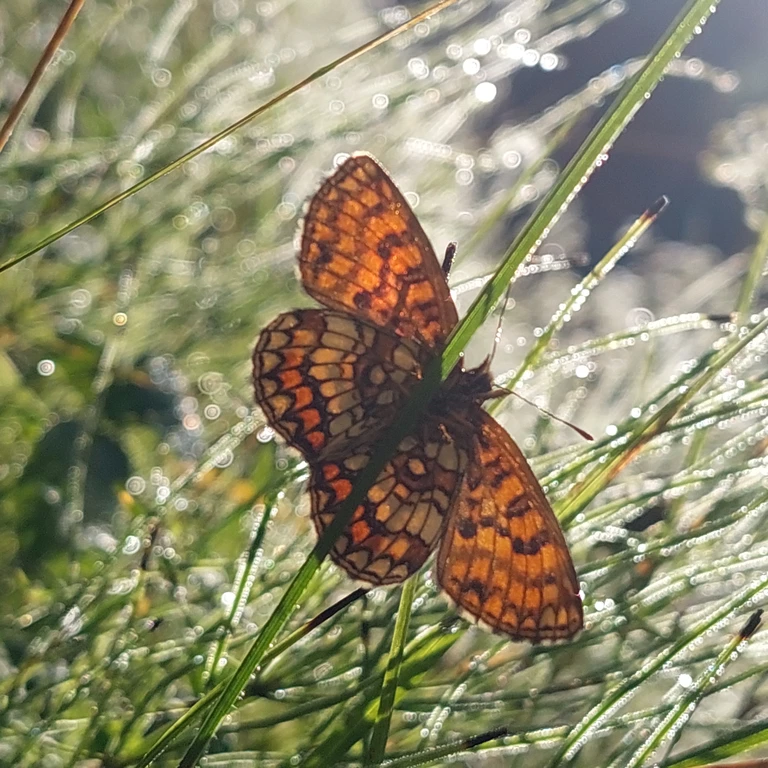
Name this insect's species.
Melitaea athalia
